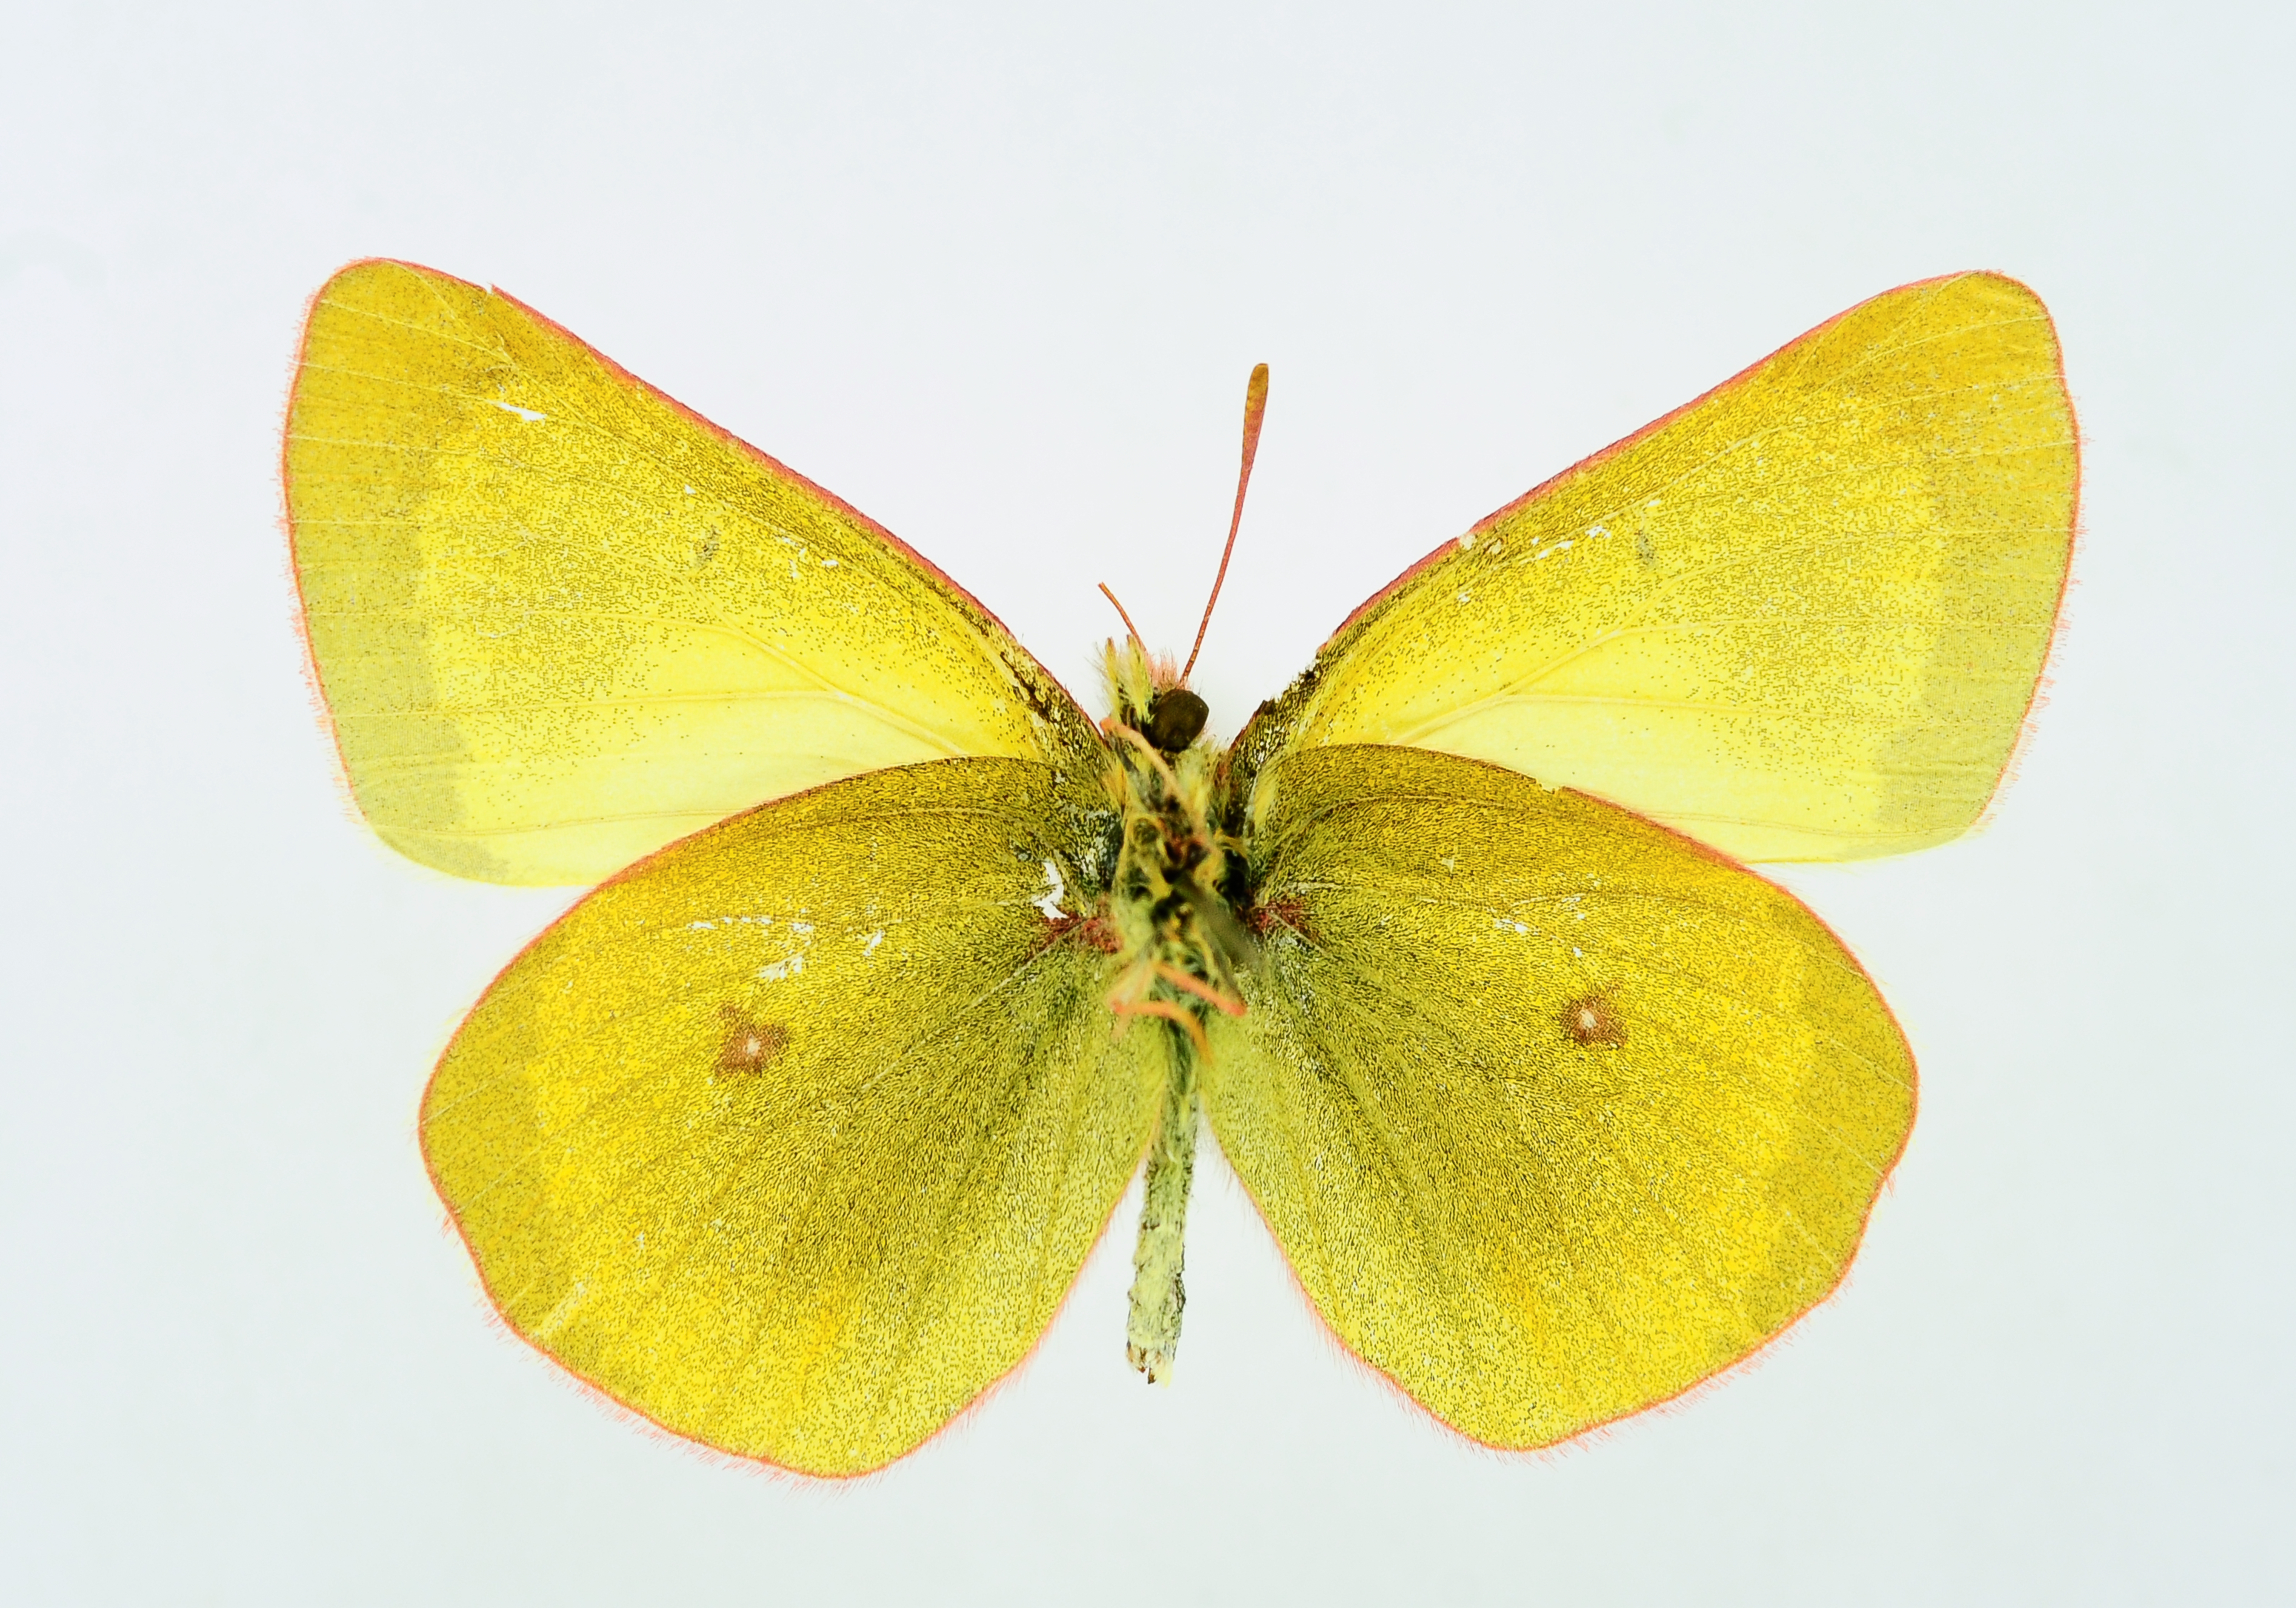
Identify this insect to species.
Colias pelidne
